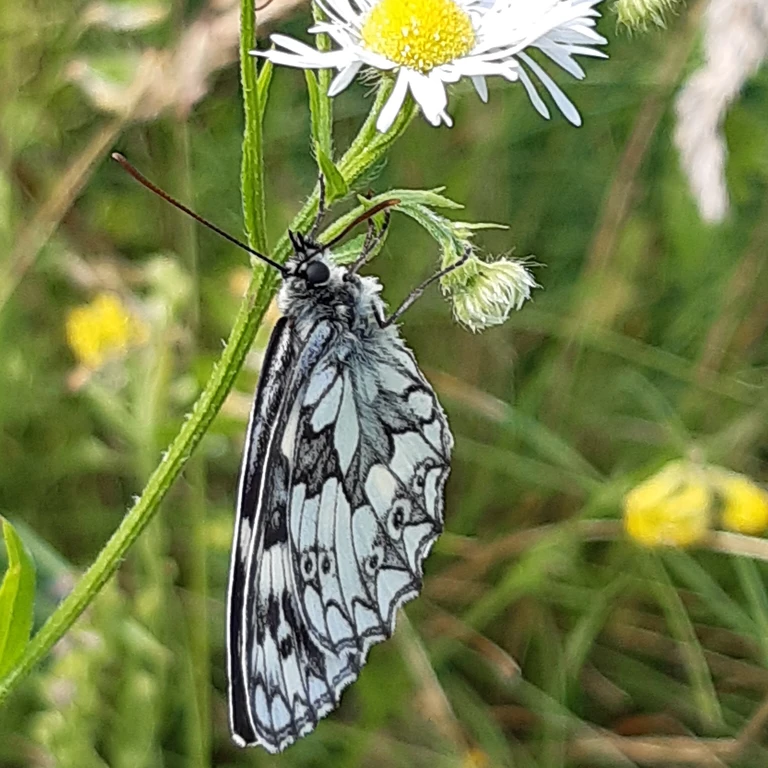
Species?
Melanargia galathea
